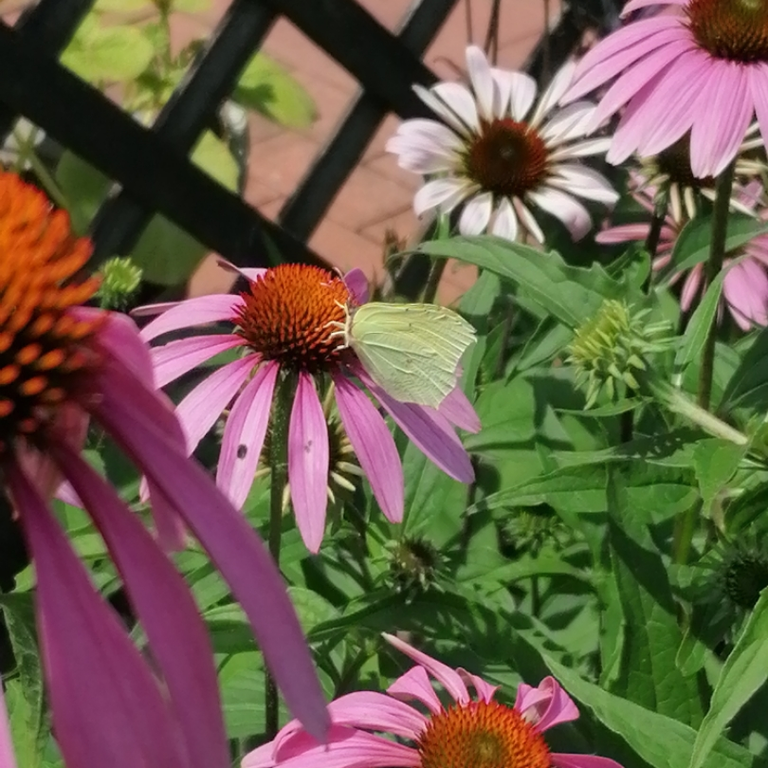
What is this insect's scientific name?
Gonepteryx rhamni
